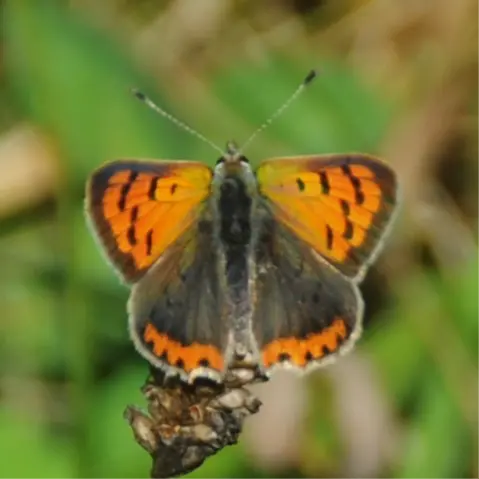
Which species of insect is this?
Lycaena phlaeas
